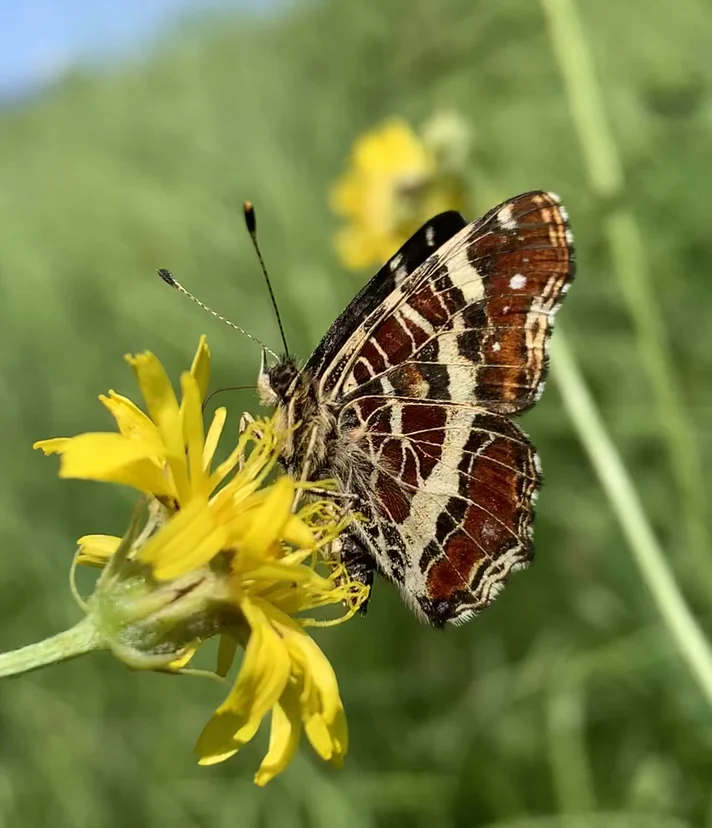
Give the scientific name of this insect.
Araschnia levana
